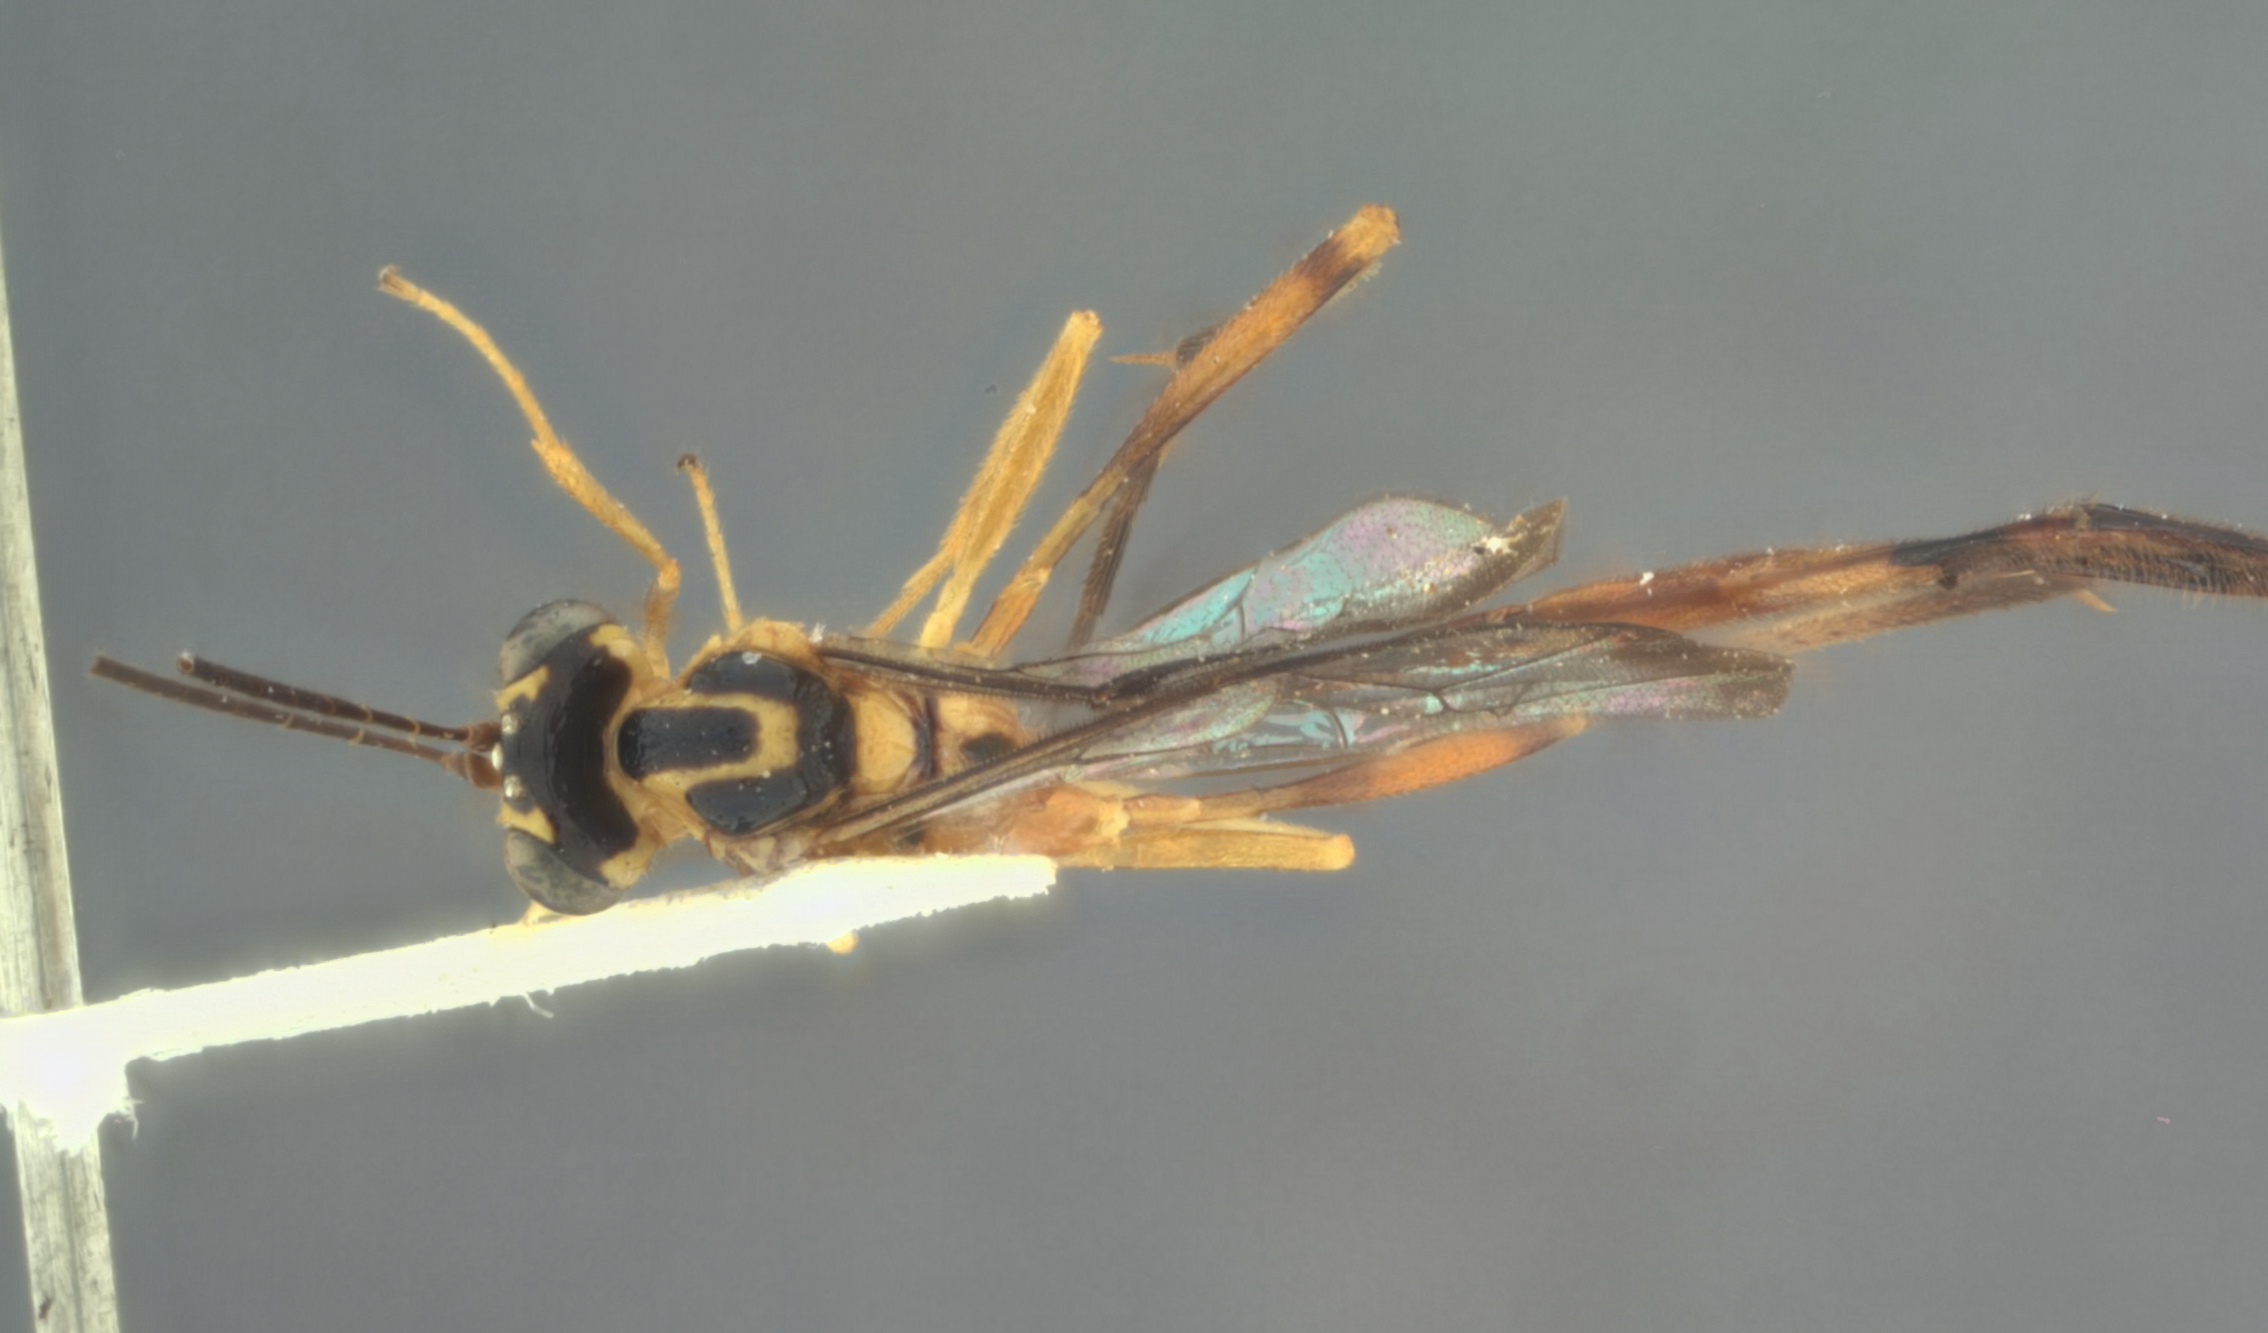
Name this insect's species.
Eiphosoma schwarzi
